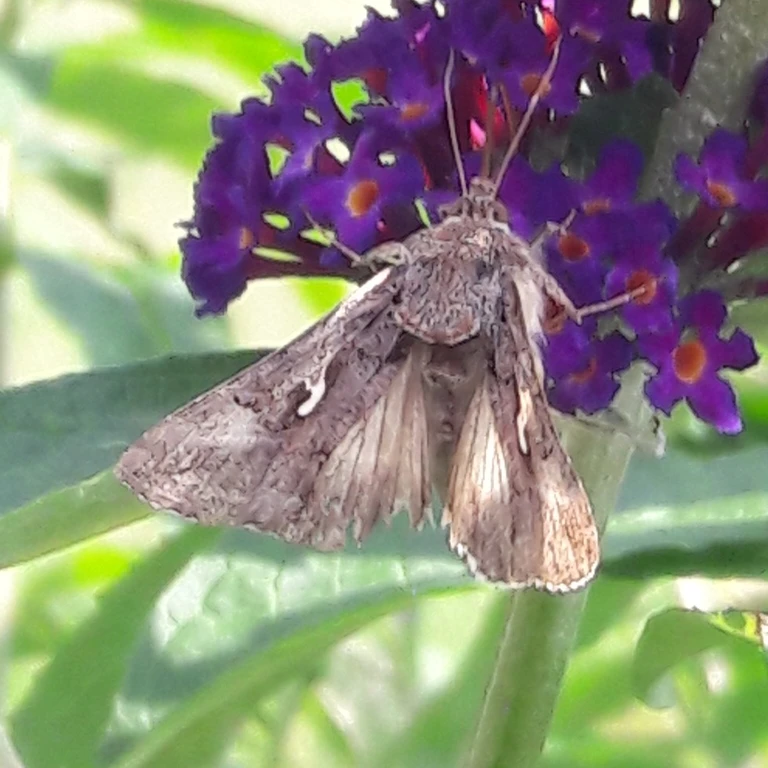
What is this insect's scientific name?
Autographa gamma
